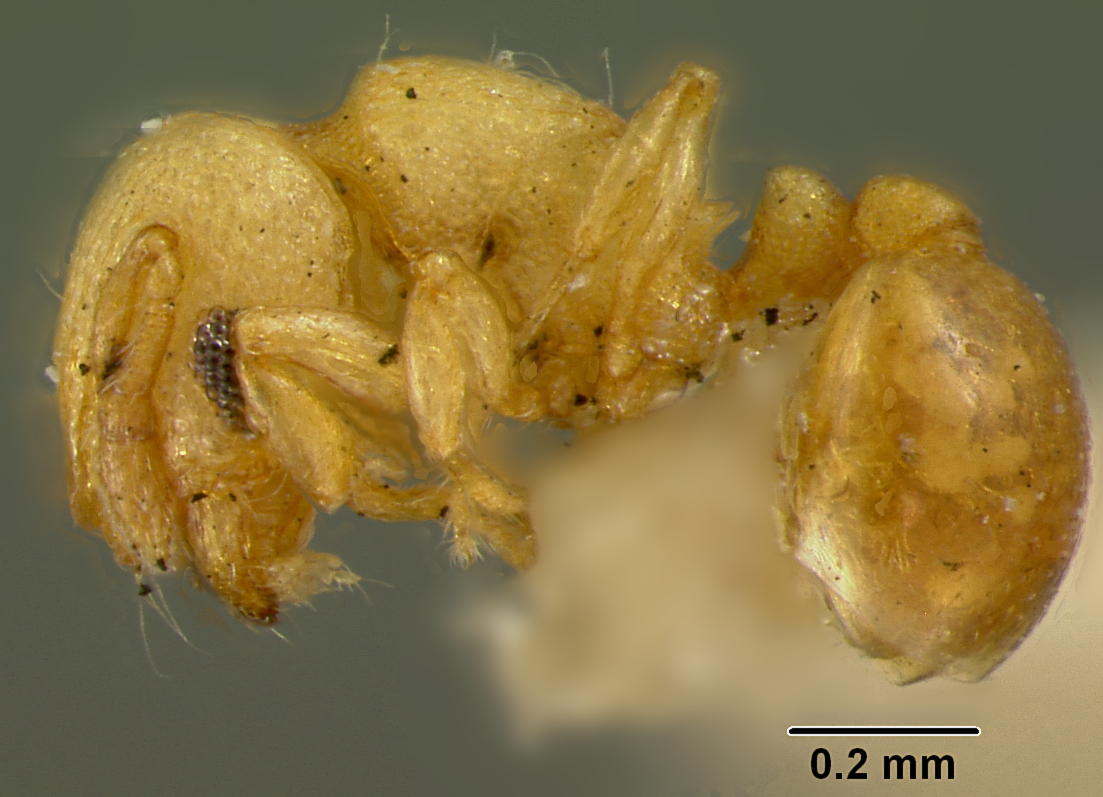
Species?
Mayriella abstinens
